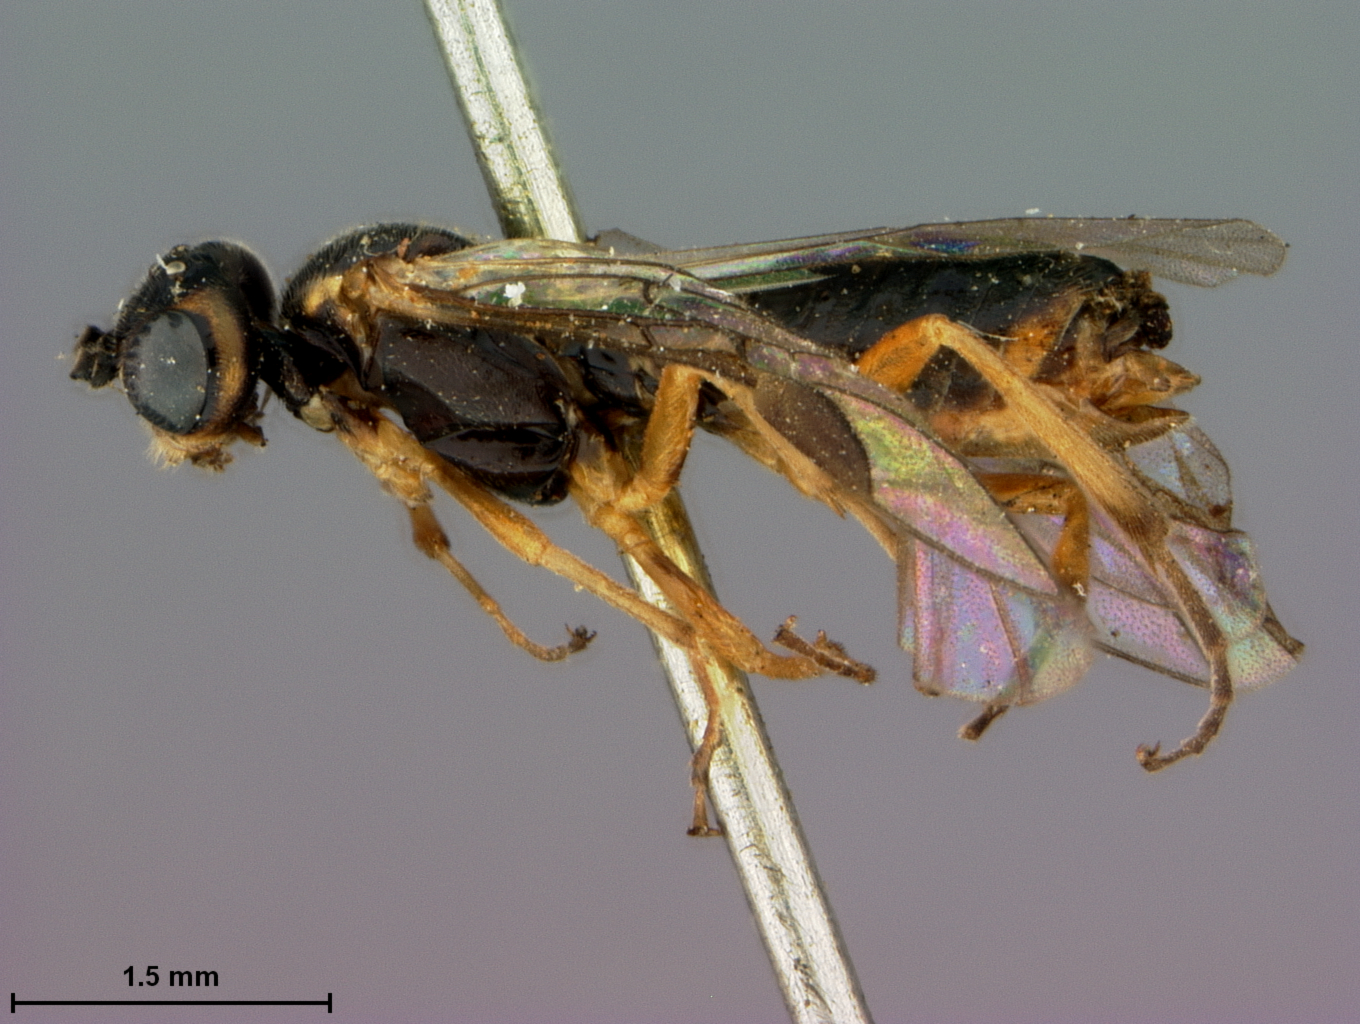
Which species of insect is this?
Cryptocampus propinquus
